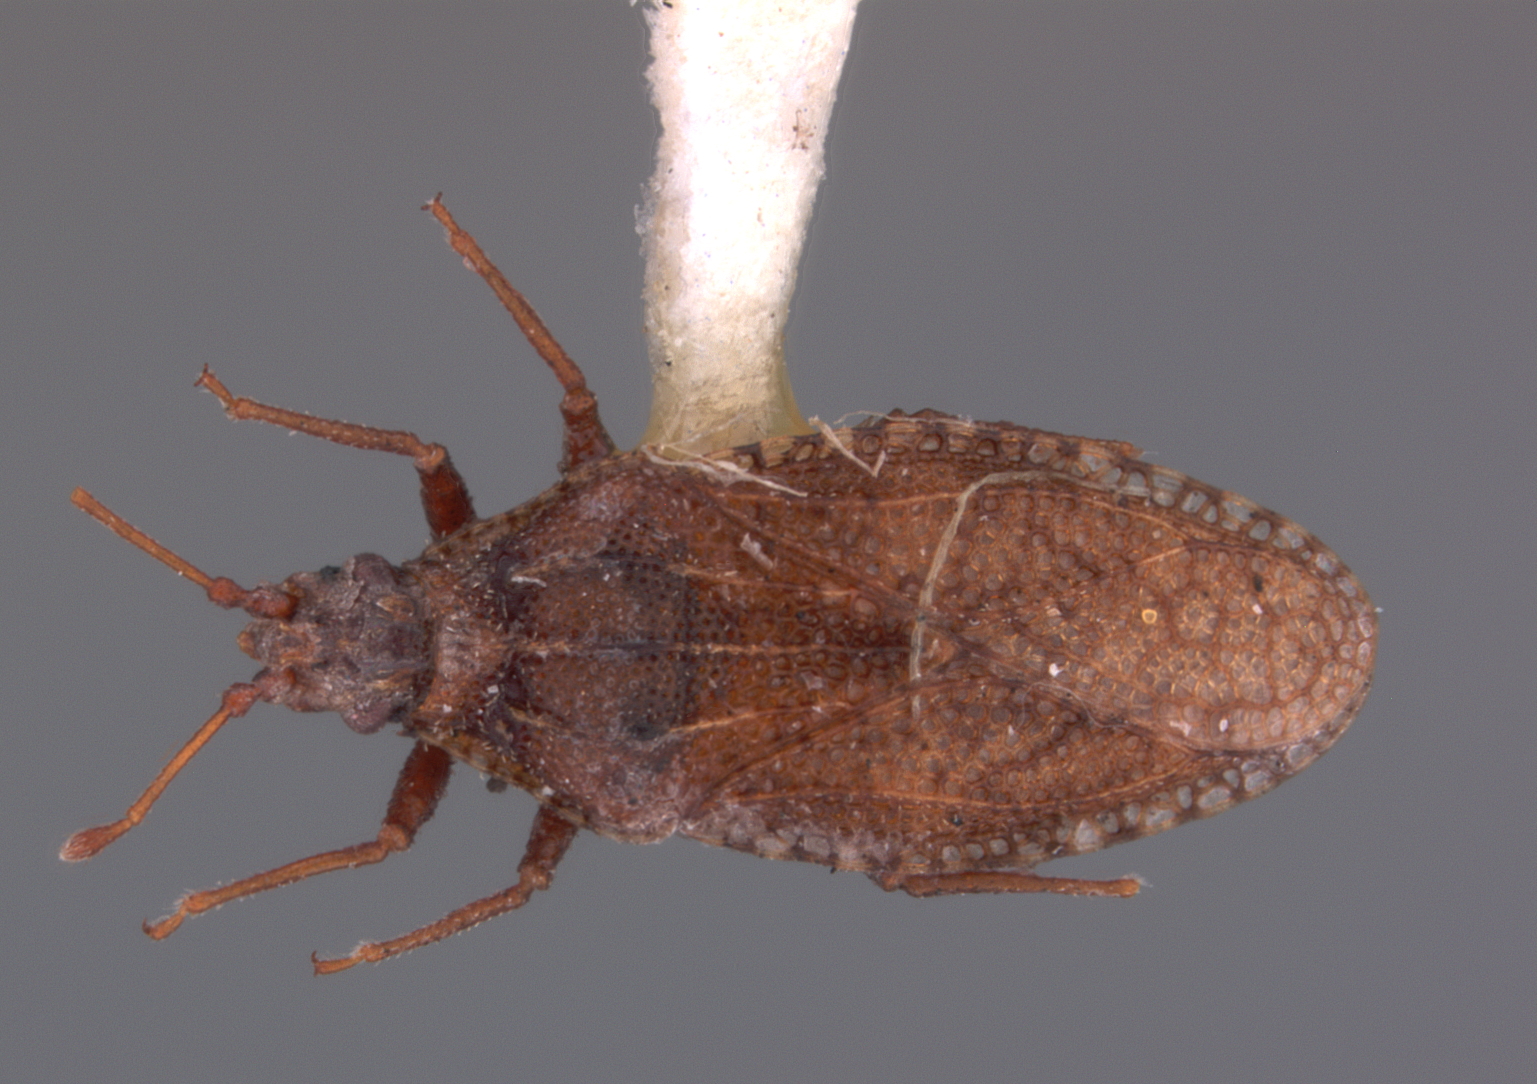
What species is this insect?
Euaulana ferritincta
